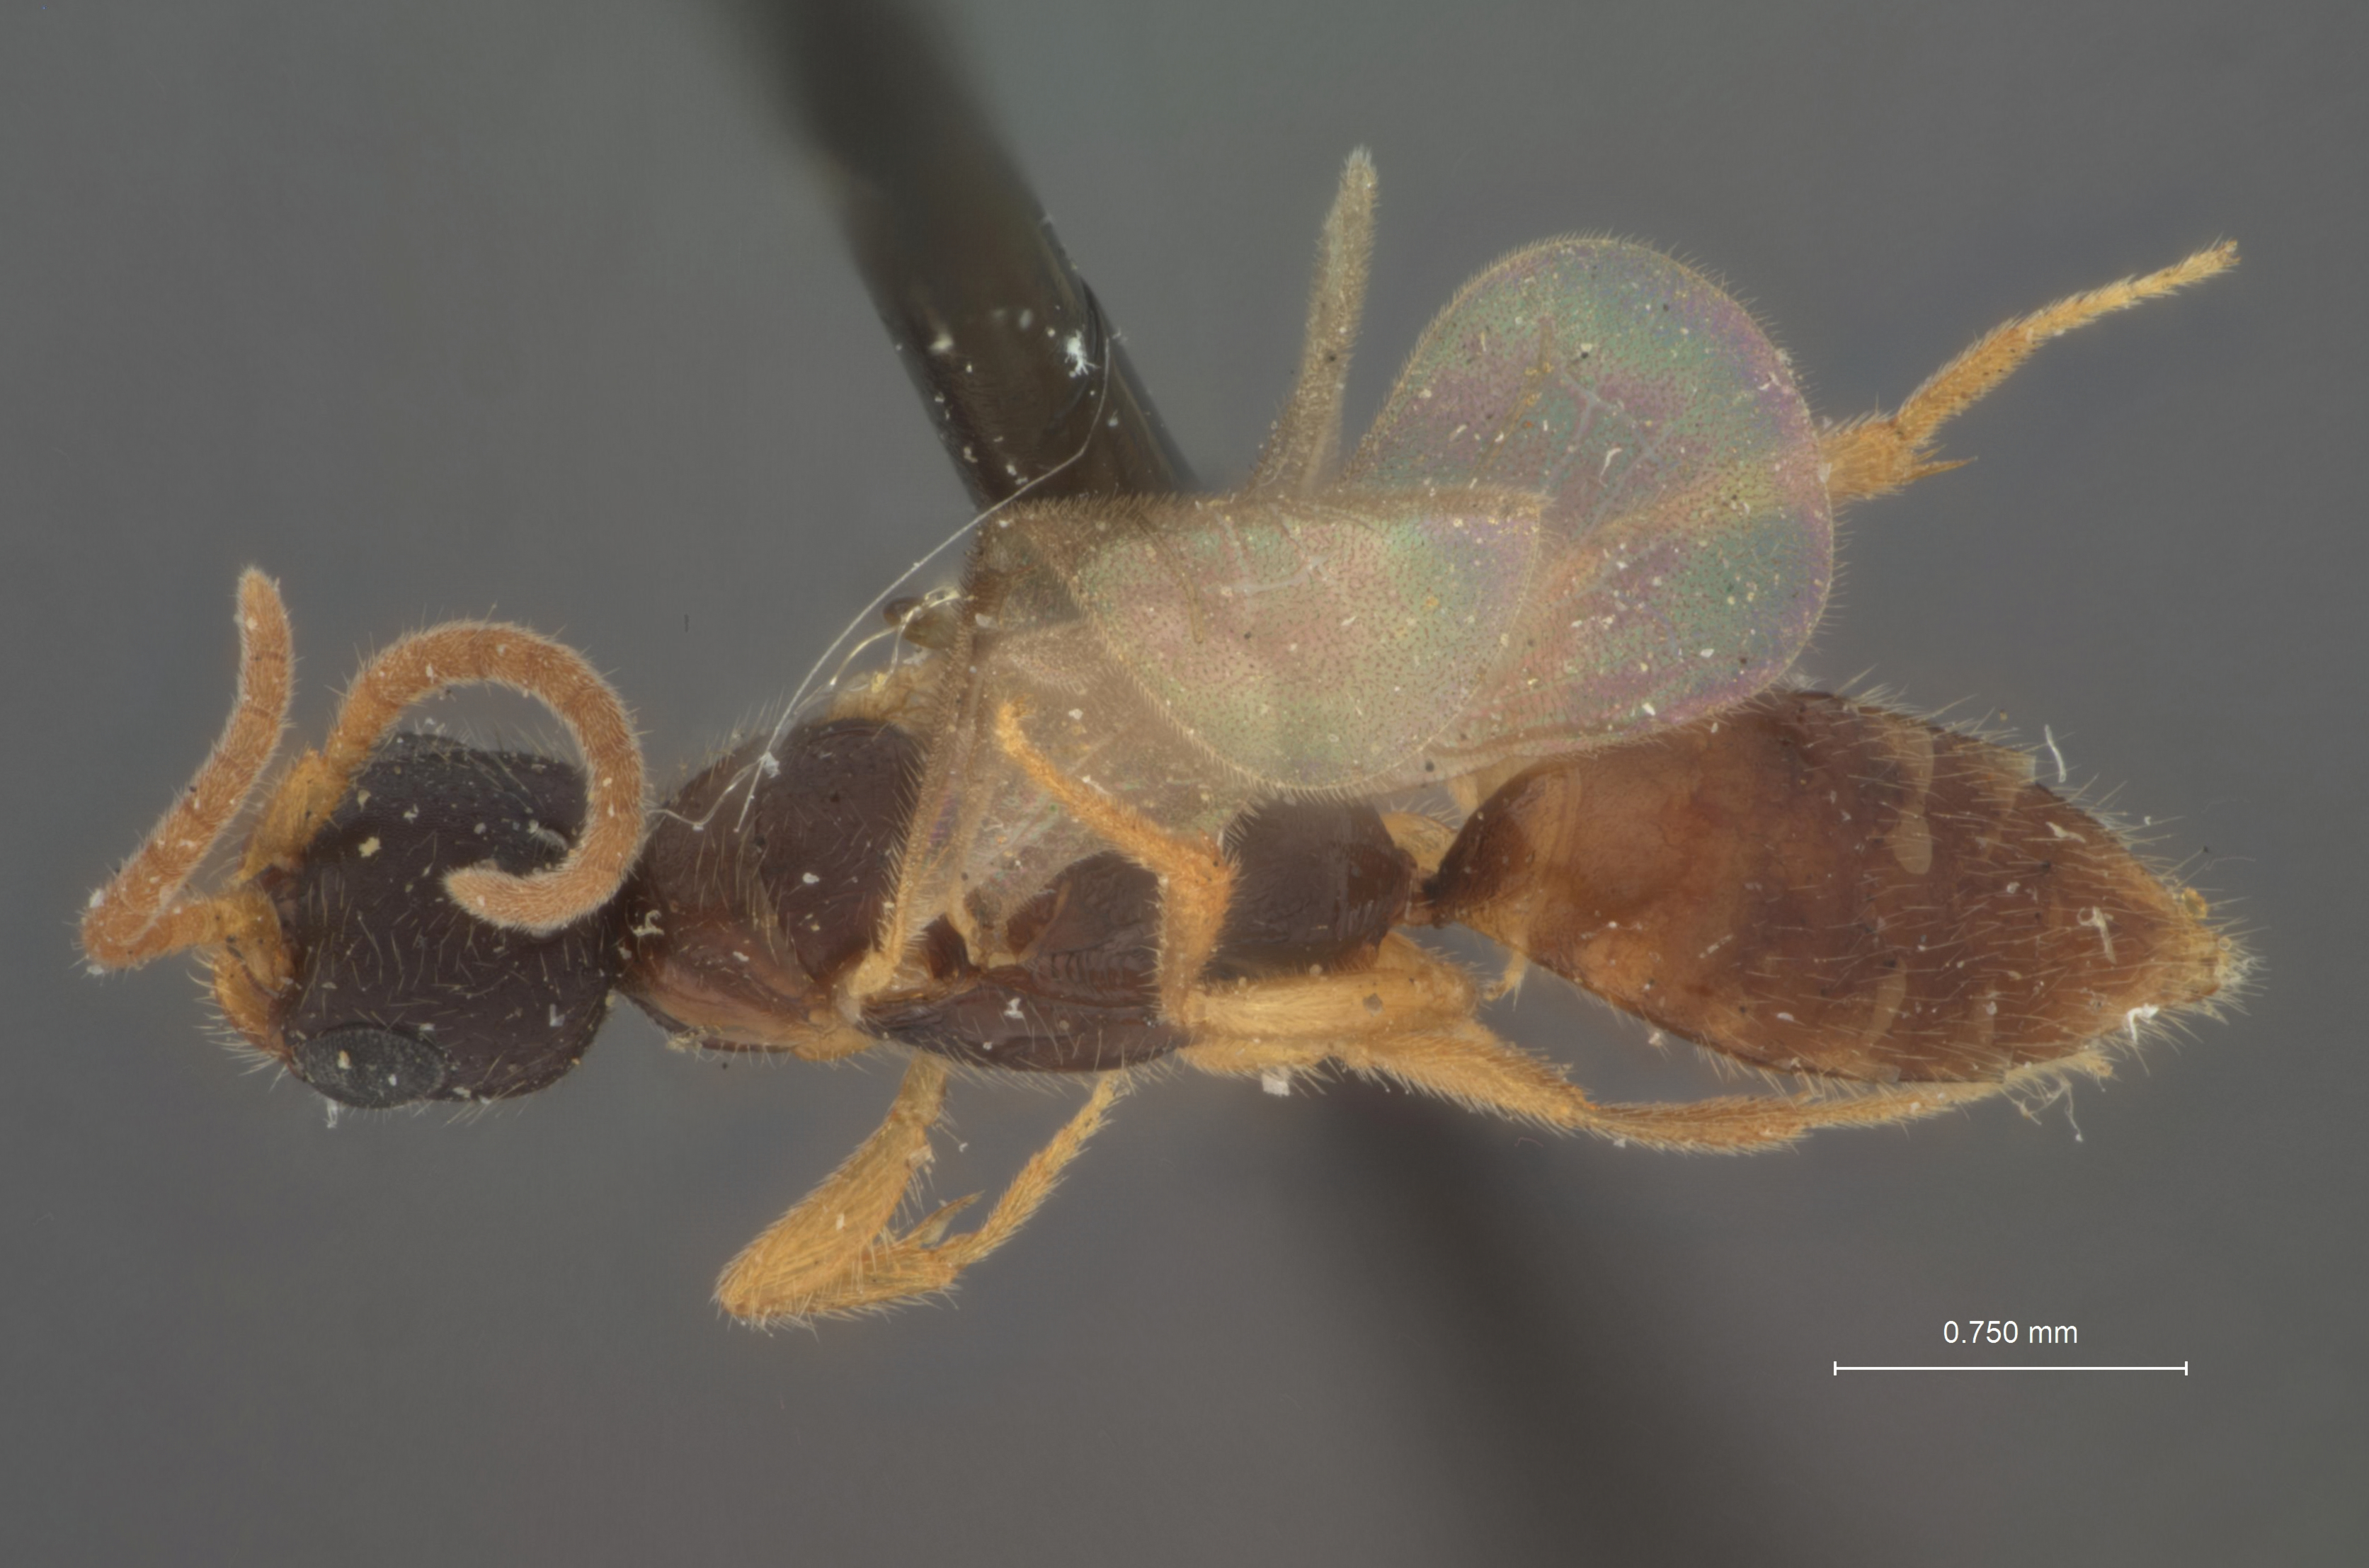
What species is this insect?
Pseudisobrachium ashmeadi
